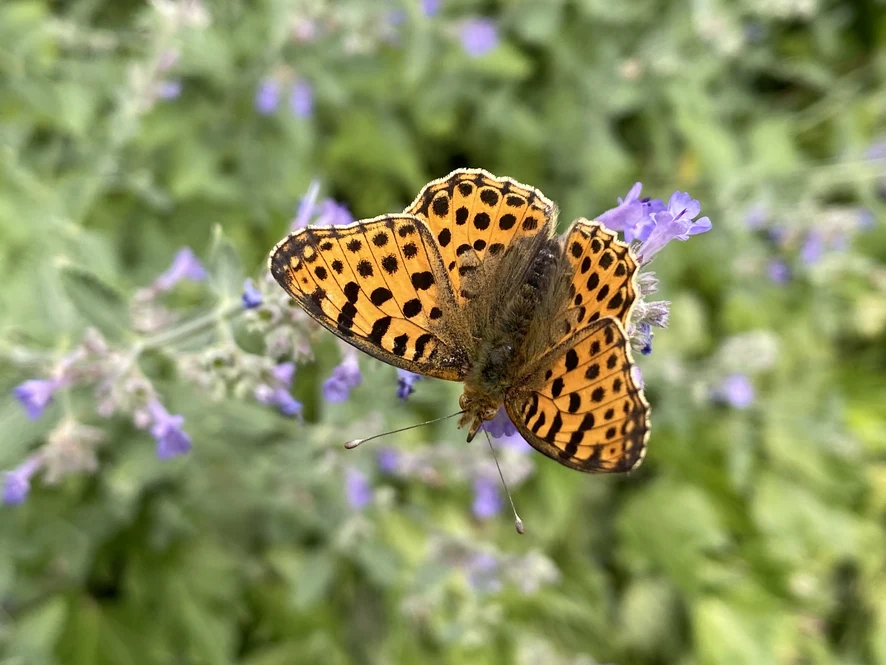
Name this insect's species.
Issoria lathonia
